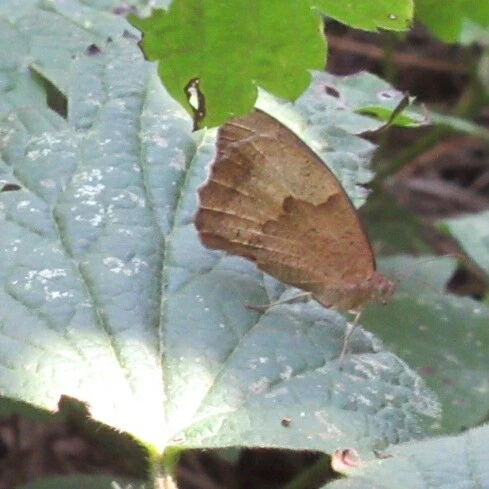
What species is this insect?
Maniola jurtina
